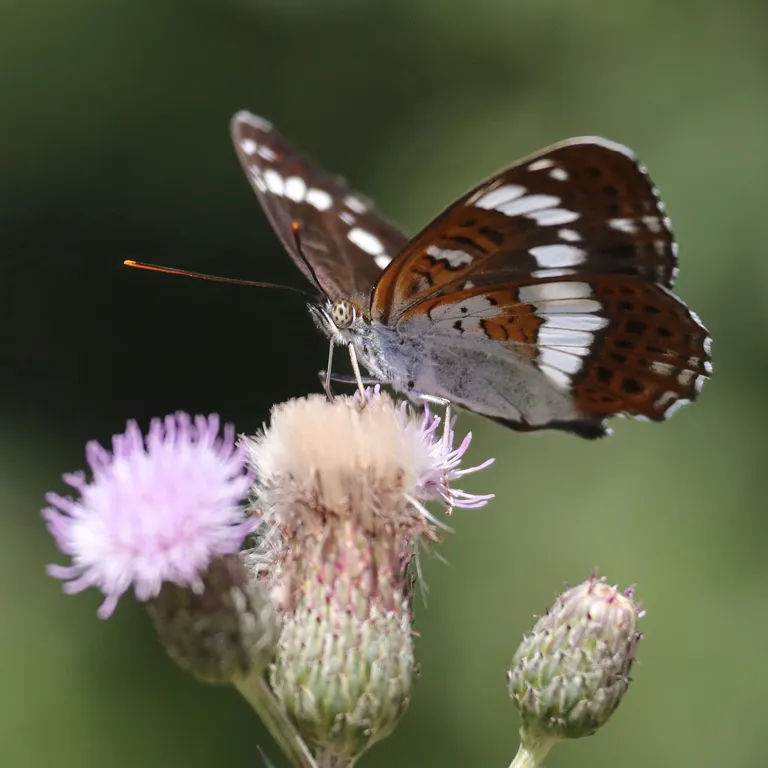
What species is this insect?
Limenitis camilla (also Ladoga camilla)
